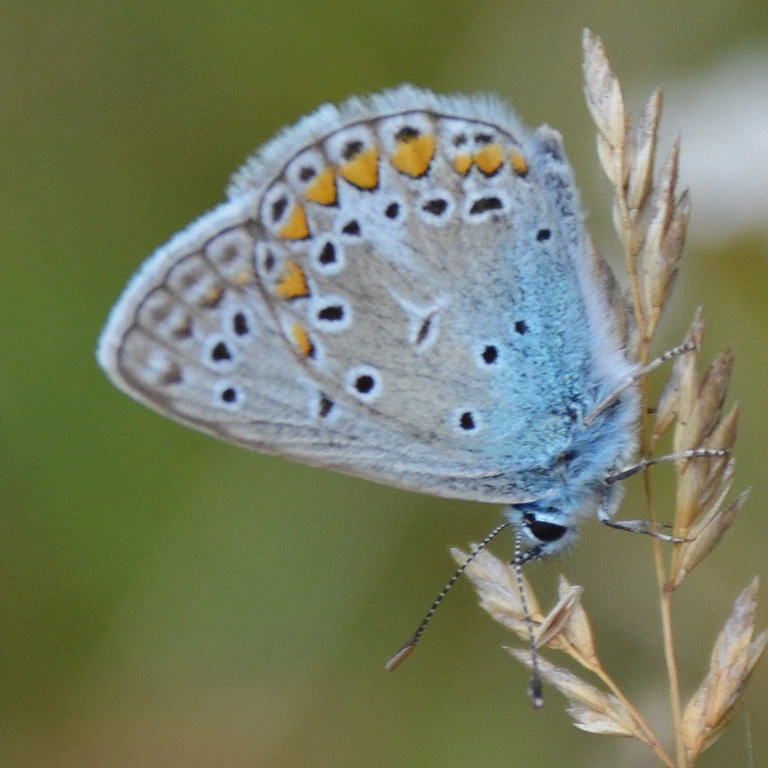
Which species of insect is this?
Polyommatus icarus
